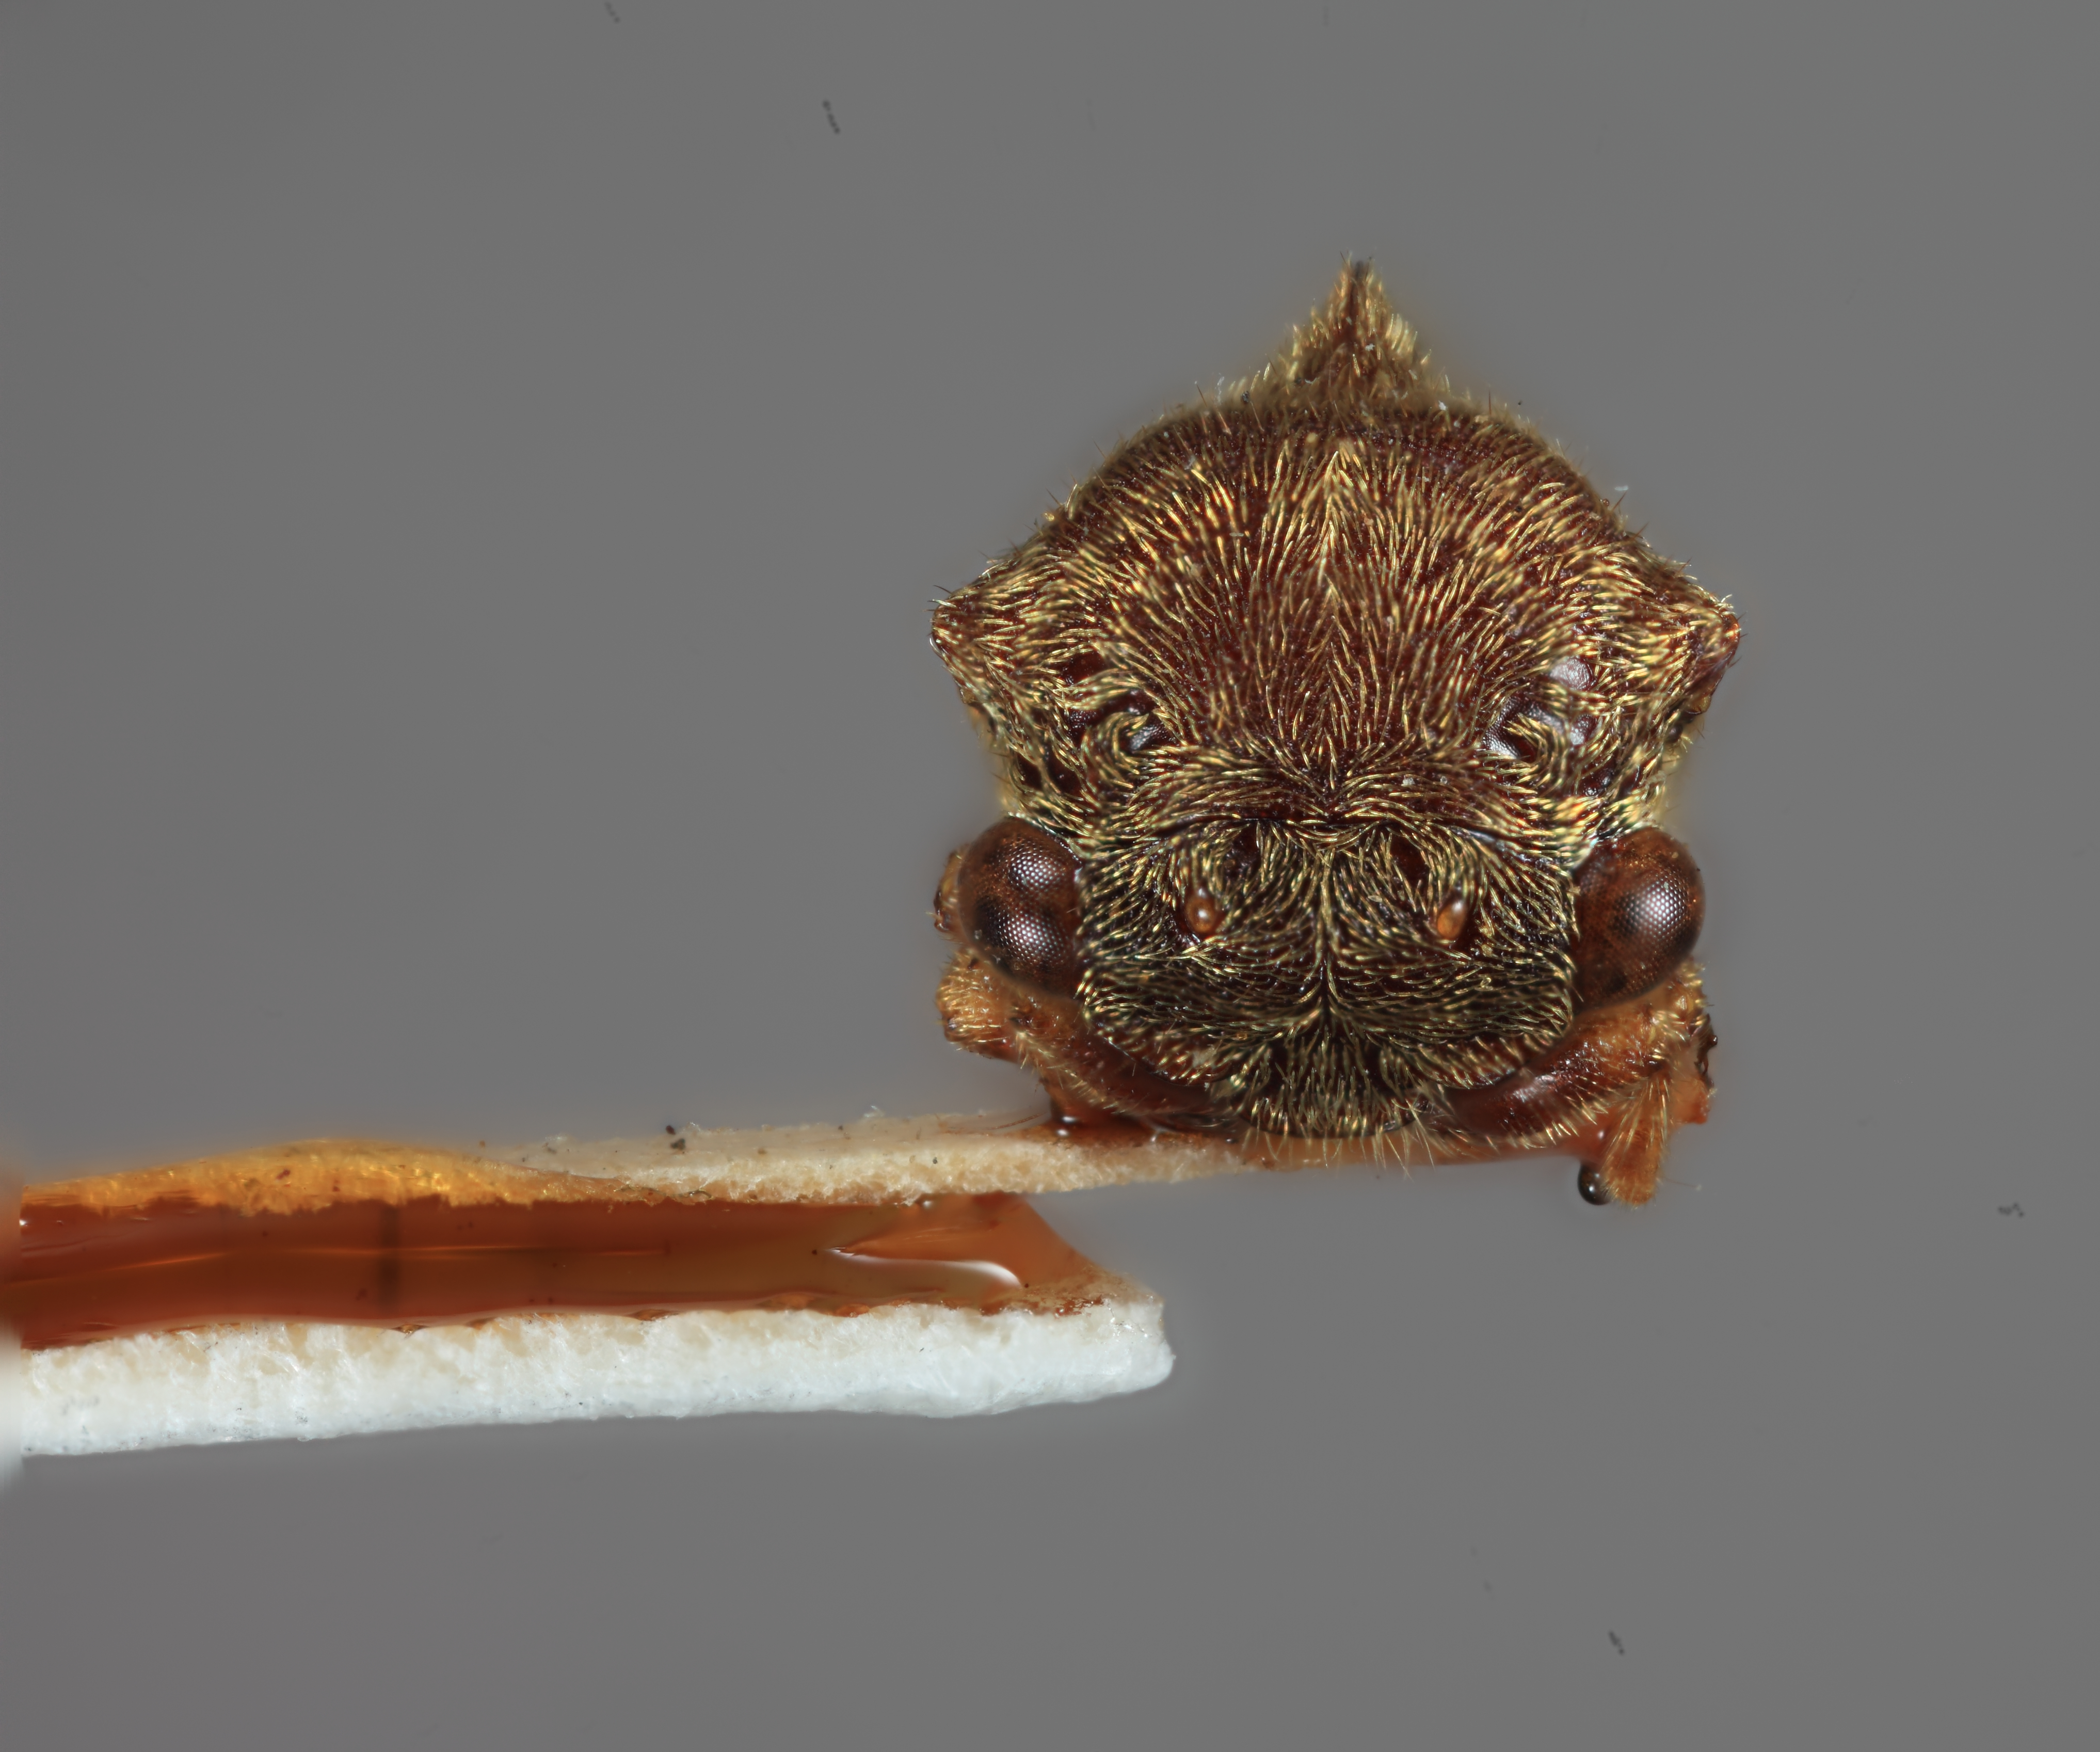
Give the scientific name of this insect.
Gargara penangi
